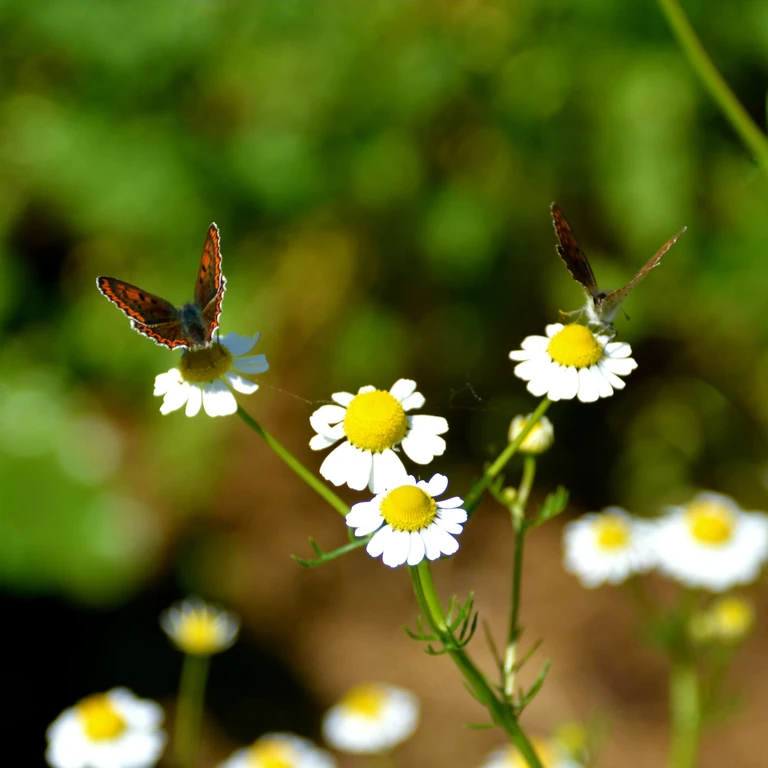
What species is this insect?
Lycaena tityrus (also Loweia tityrus)
